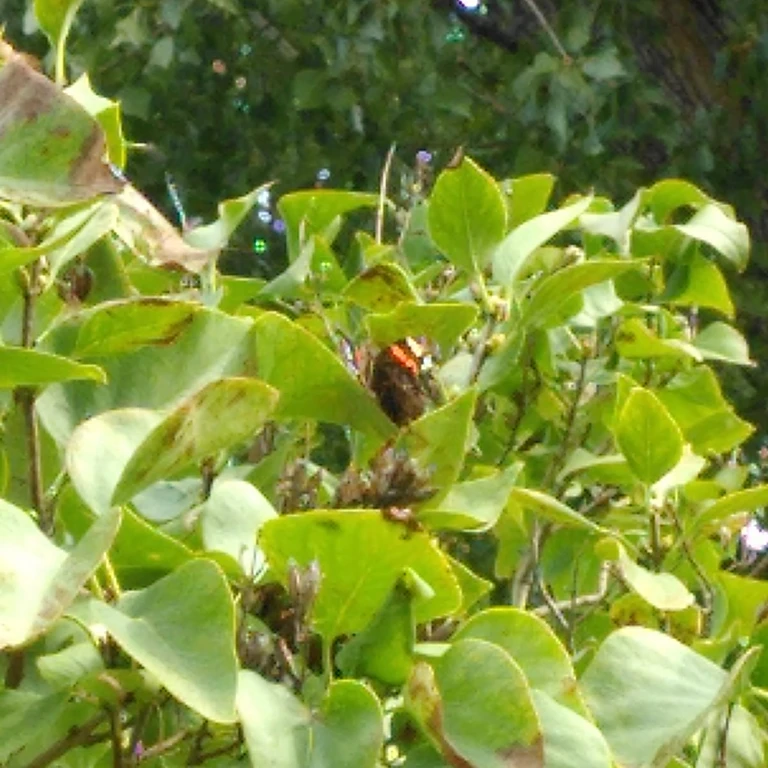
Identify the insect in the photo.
Vanessa atalanta
